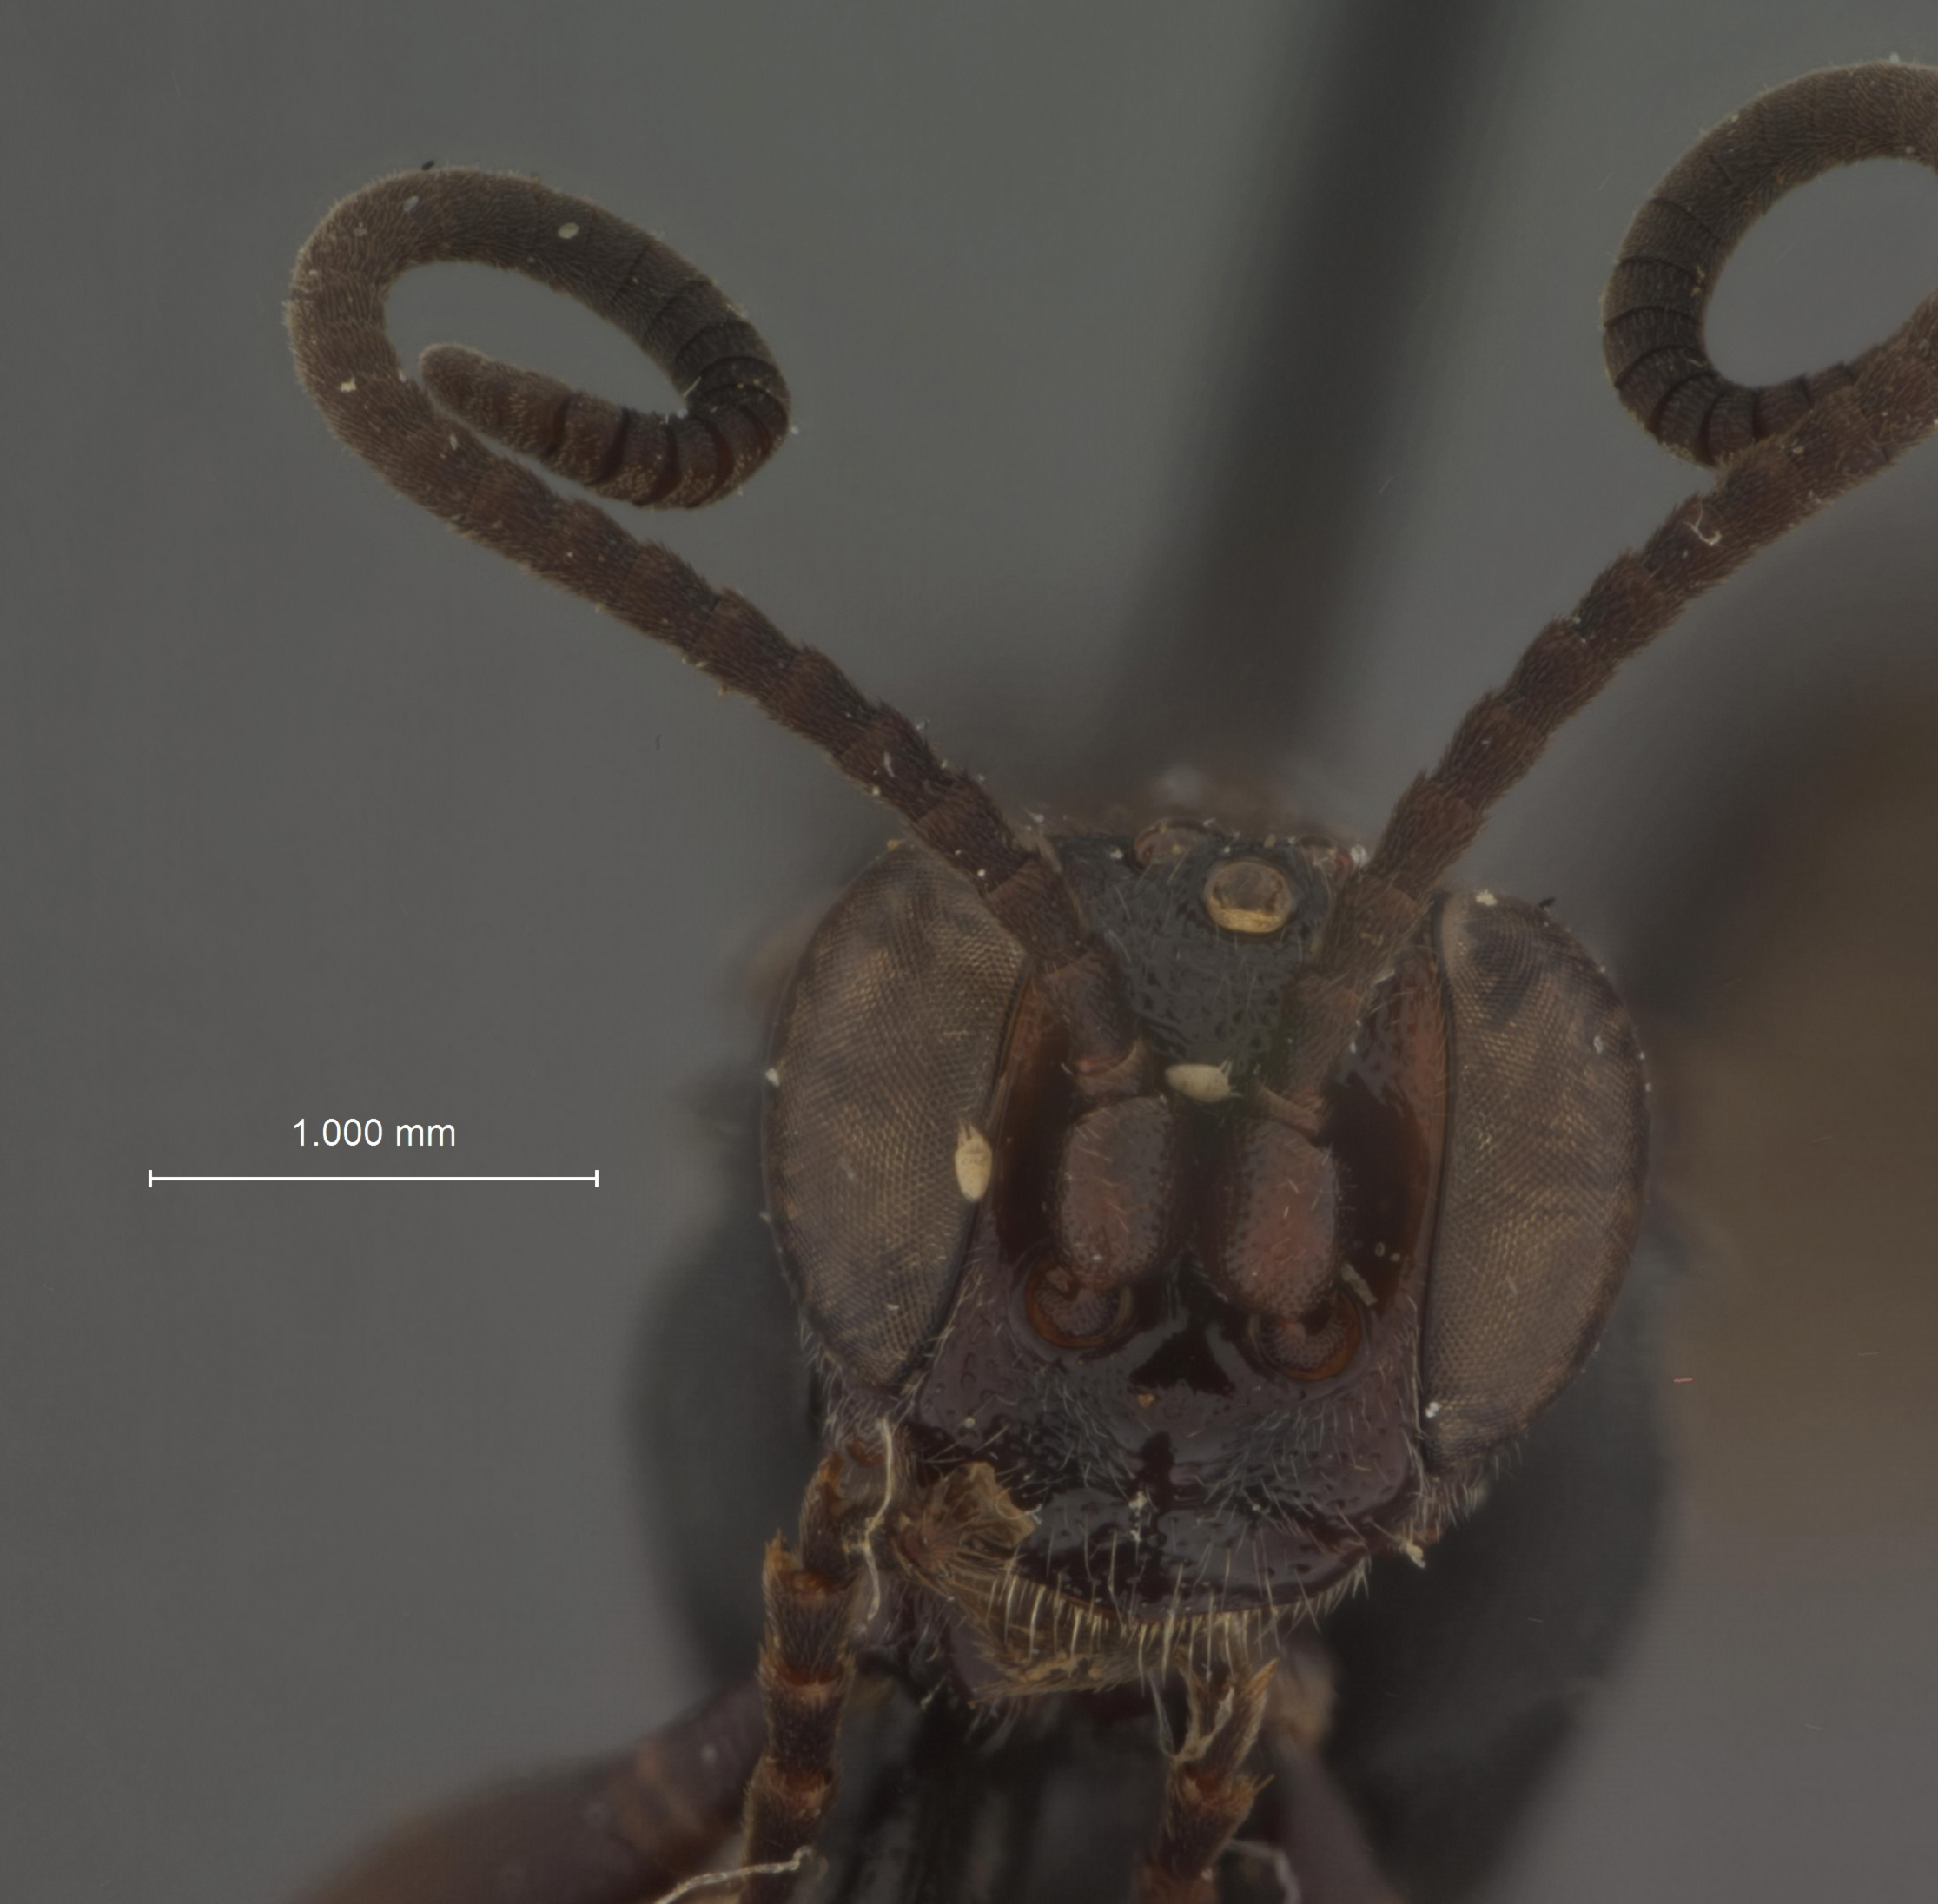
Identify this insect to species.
Barichneumon brunneicauda
